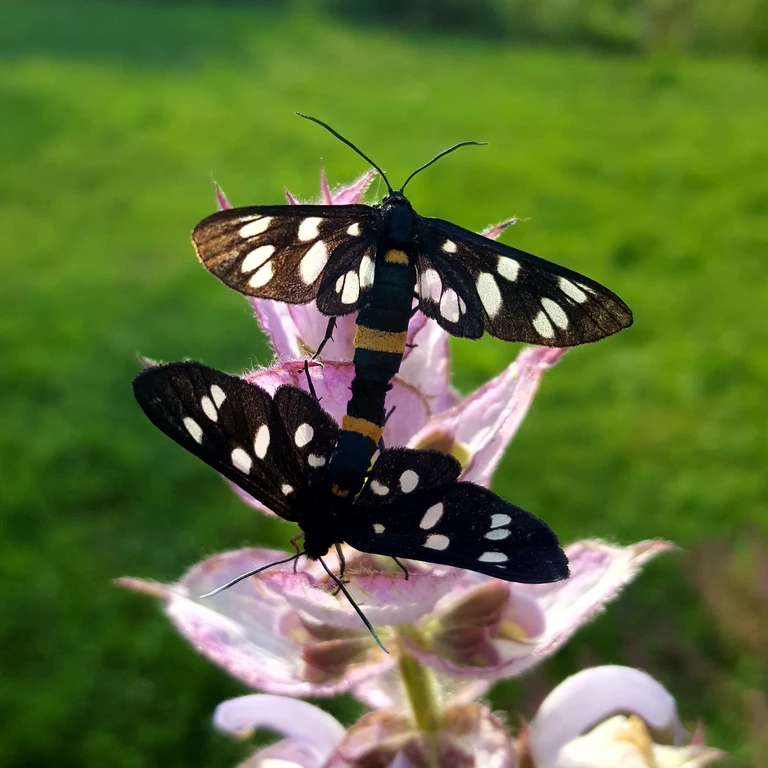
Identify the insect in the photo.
Amata phegea
